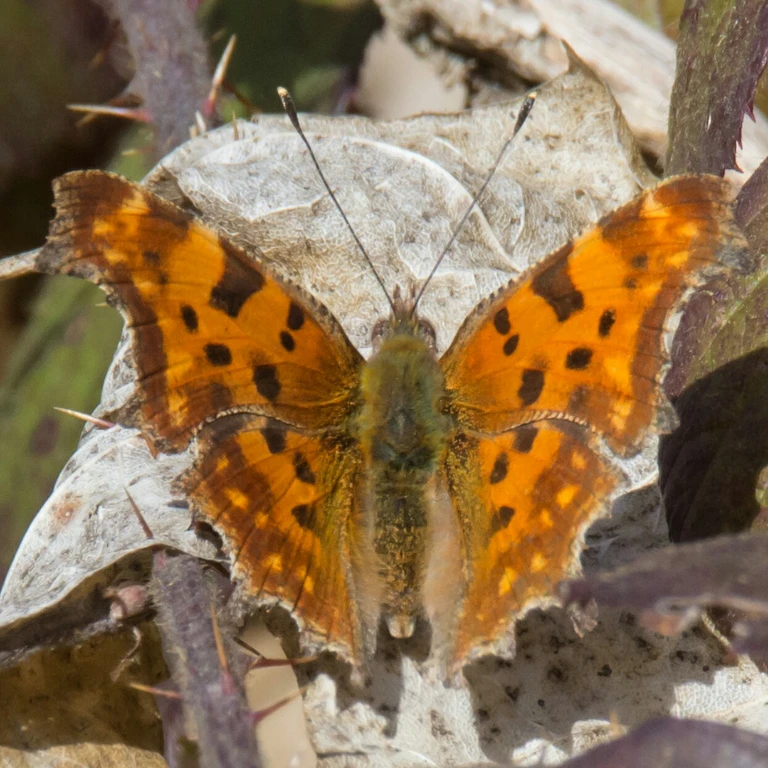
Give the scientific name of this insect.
Polygonia c-album
